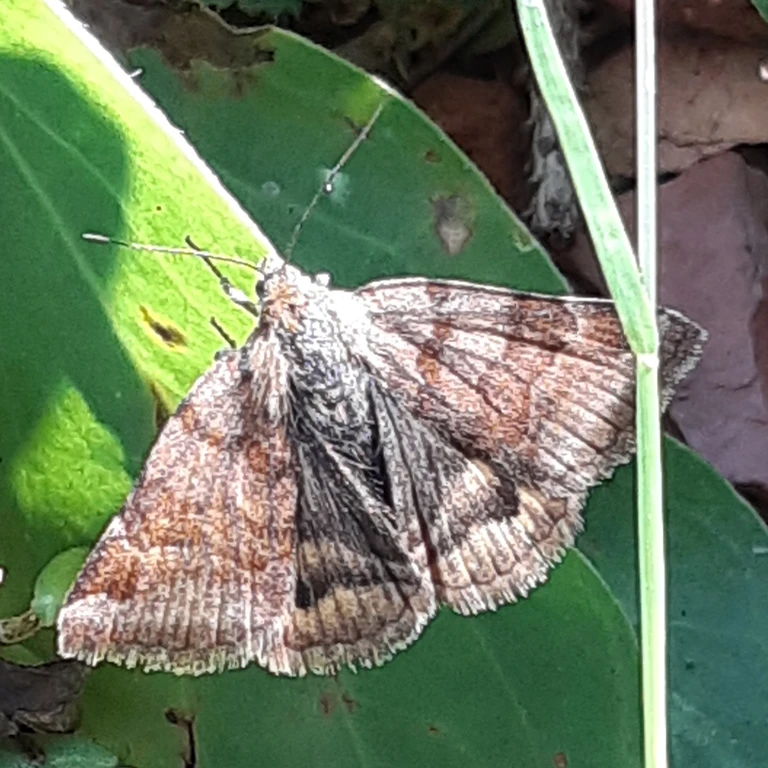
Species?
Euclidia glyphica
